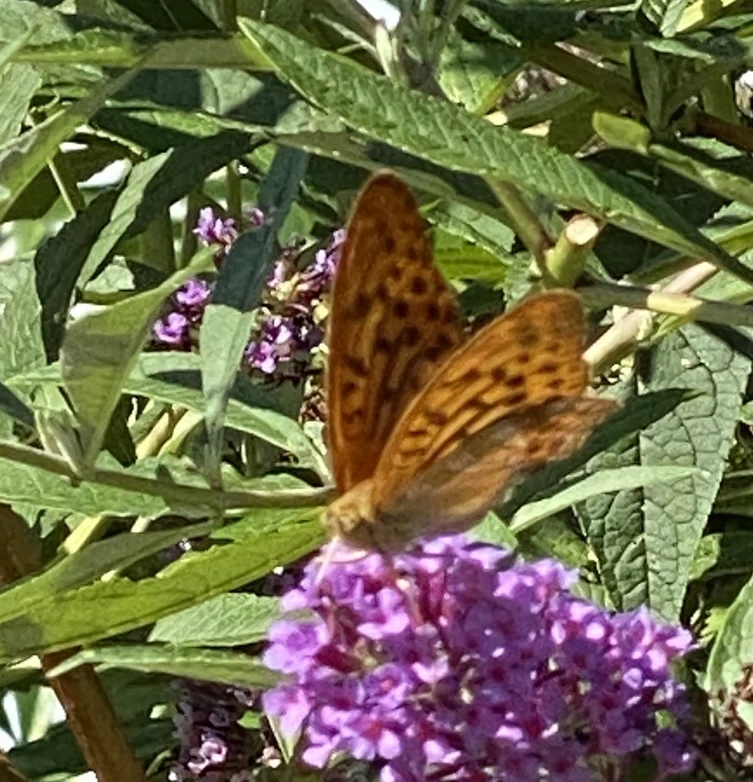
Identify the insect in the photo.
Argynnis paphia
